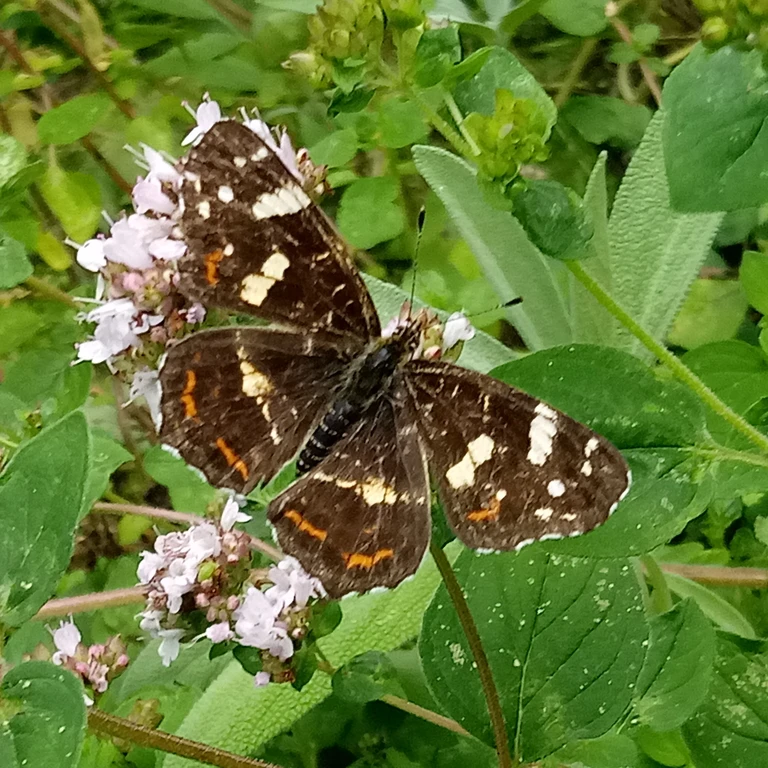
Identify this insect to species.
Araschnia levana
